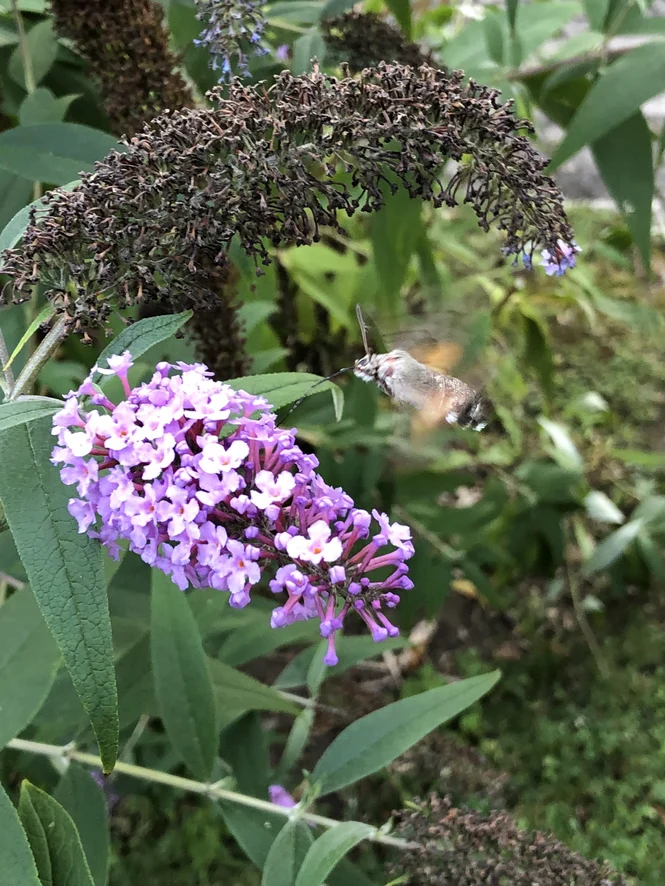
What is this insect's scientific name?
Macroglossum stellatarum
